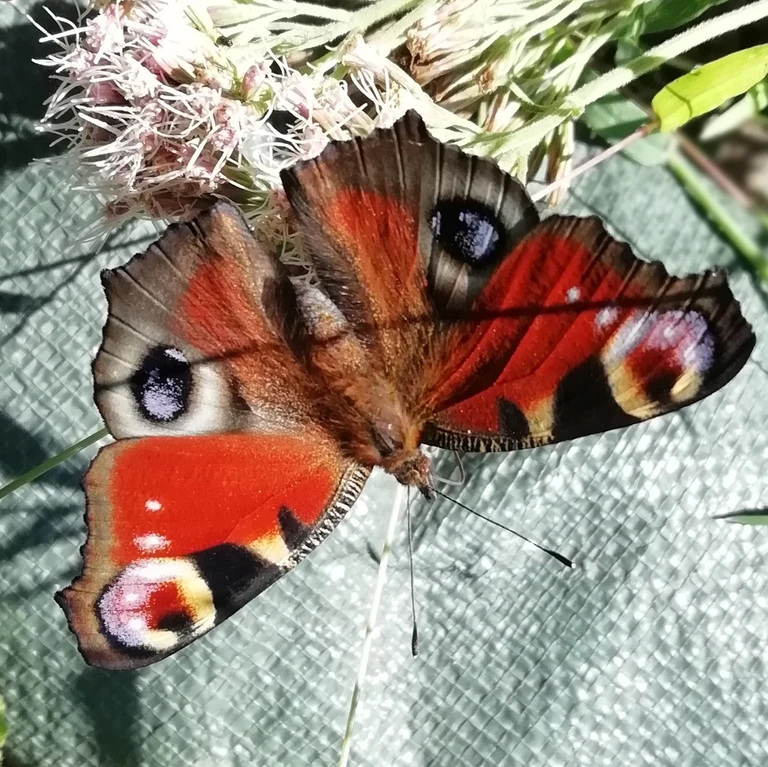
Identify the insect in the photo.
Aglais io
